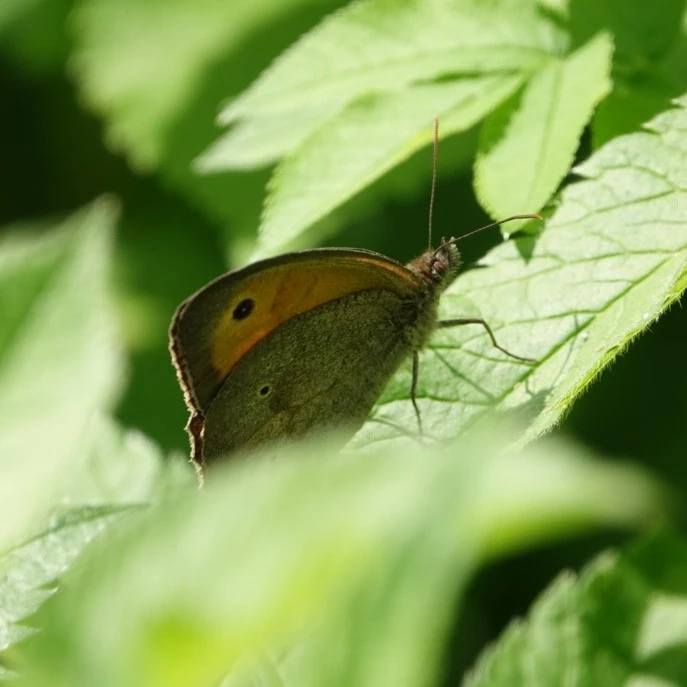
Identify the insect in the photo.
Maniola jurtina
